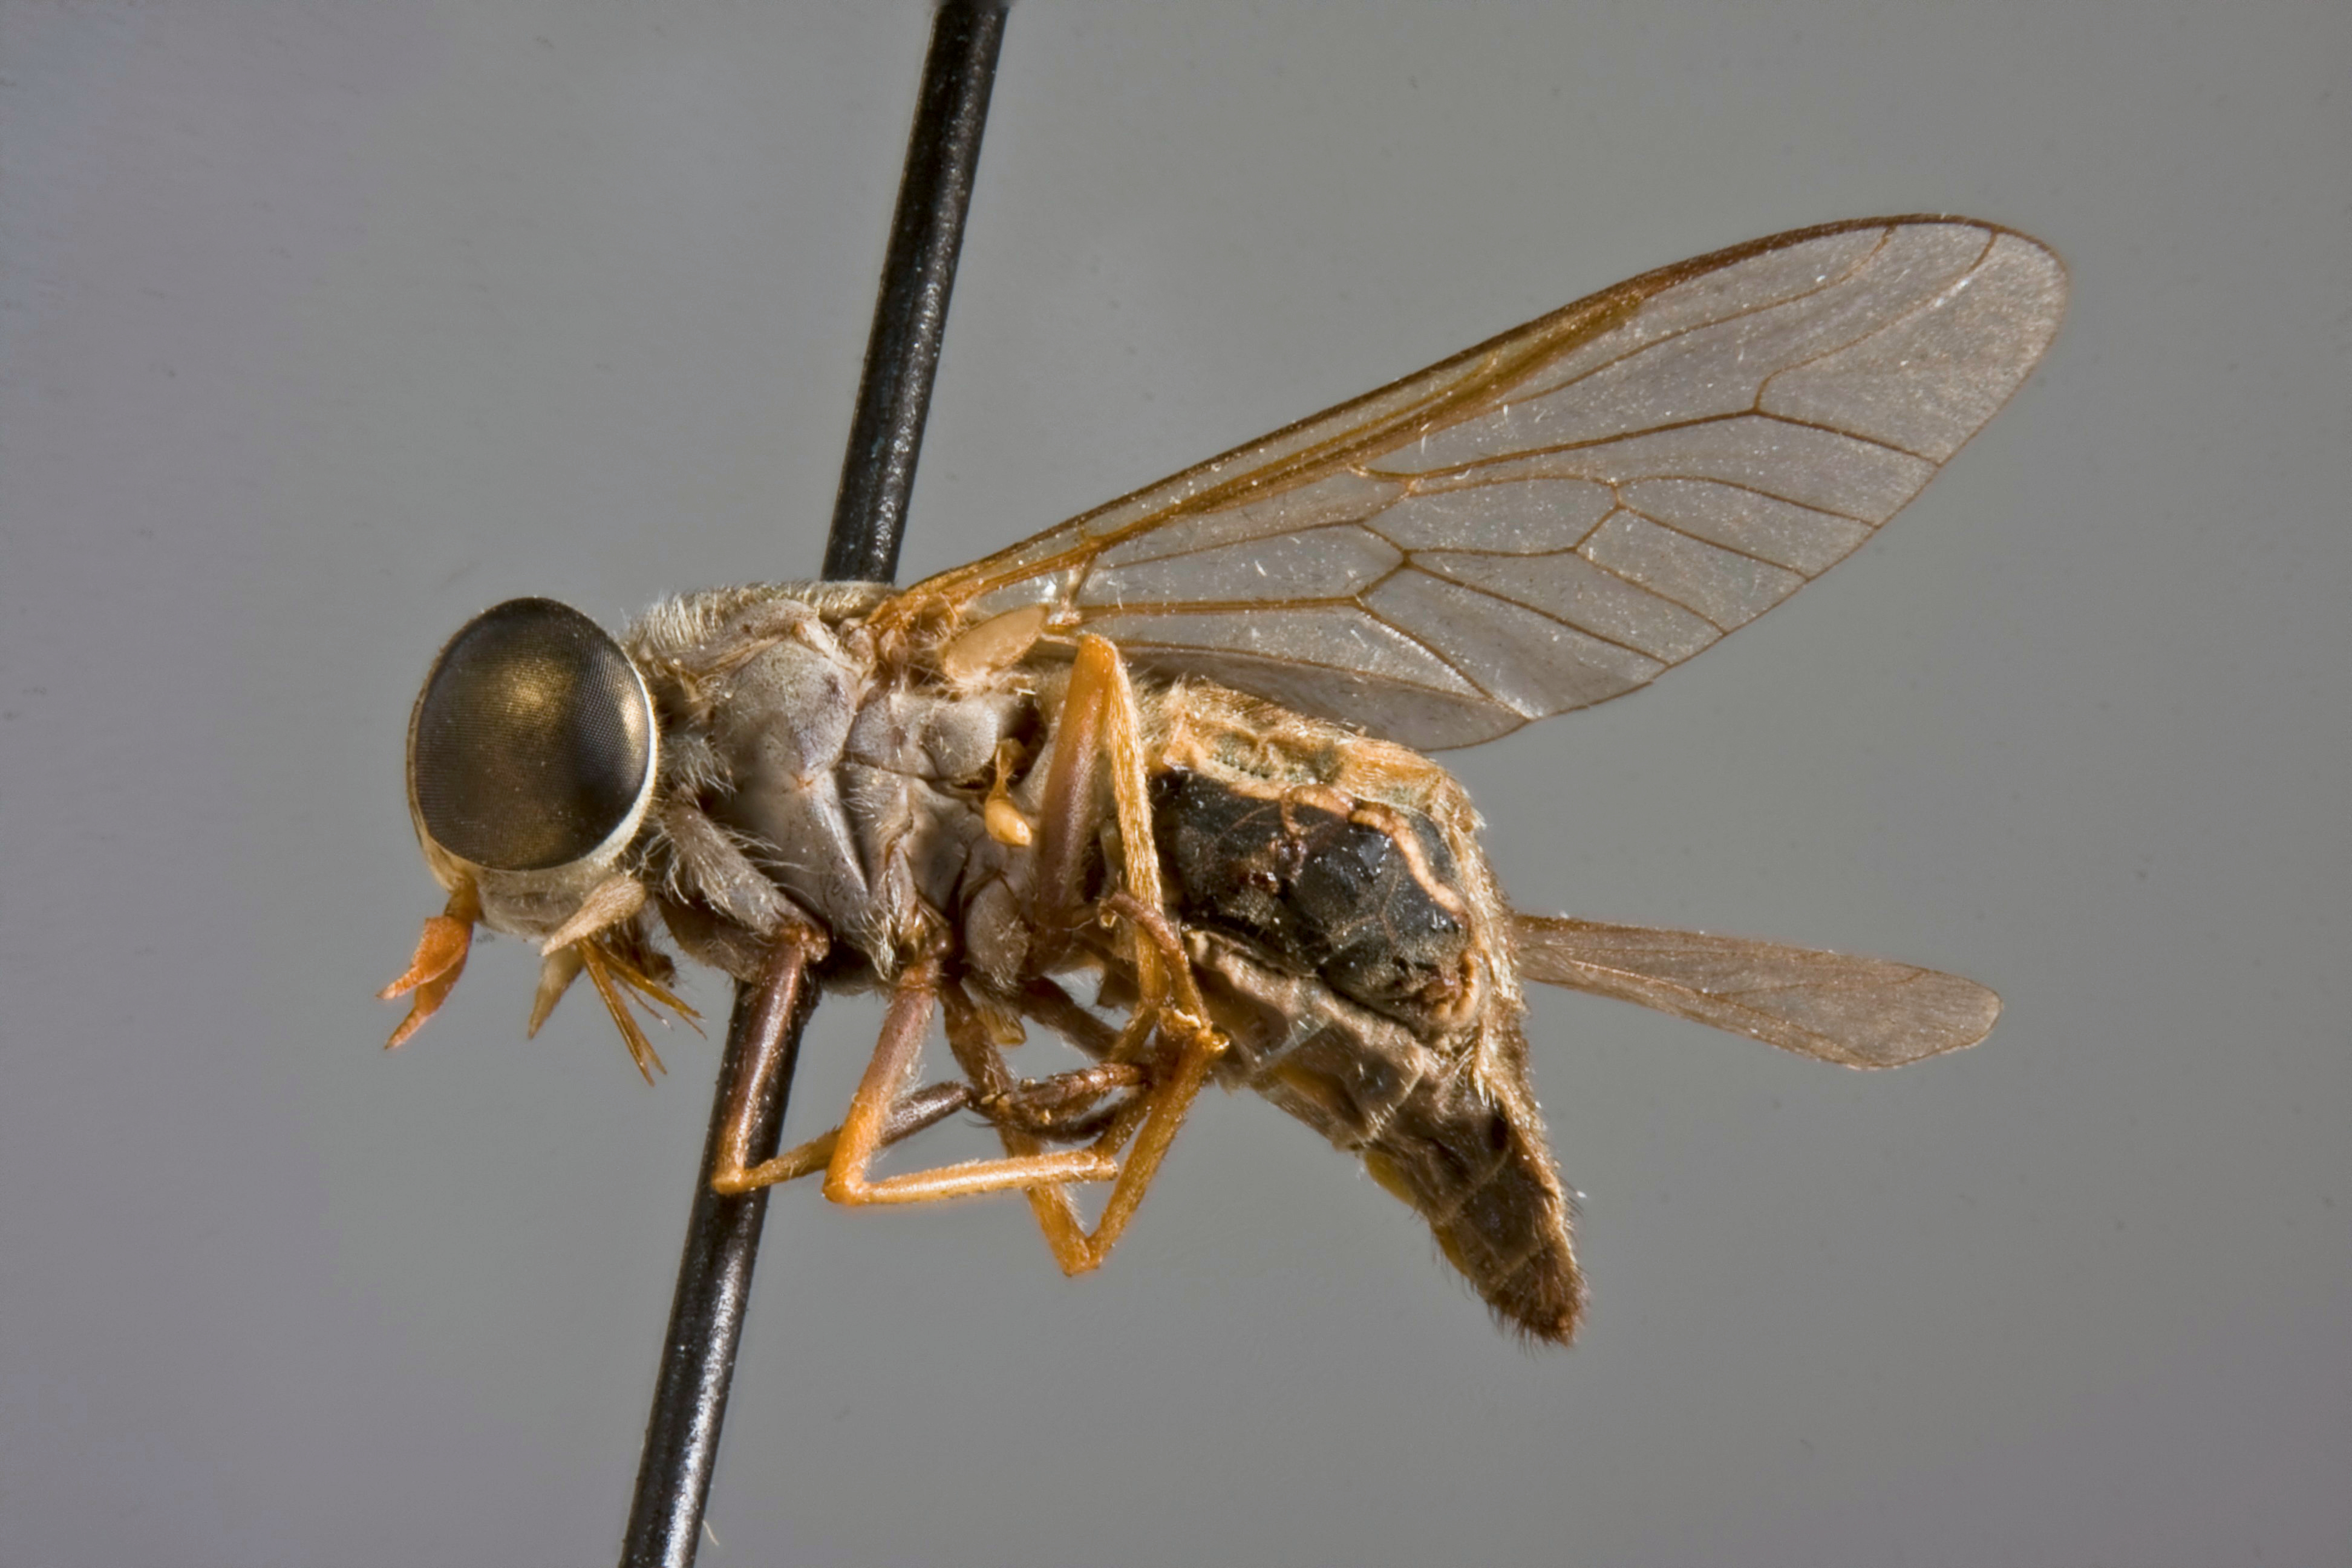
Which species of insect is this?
Tabanus ardalus
